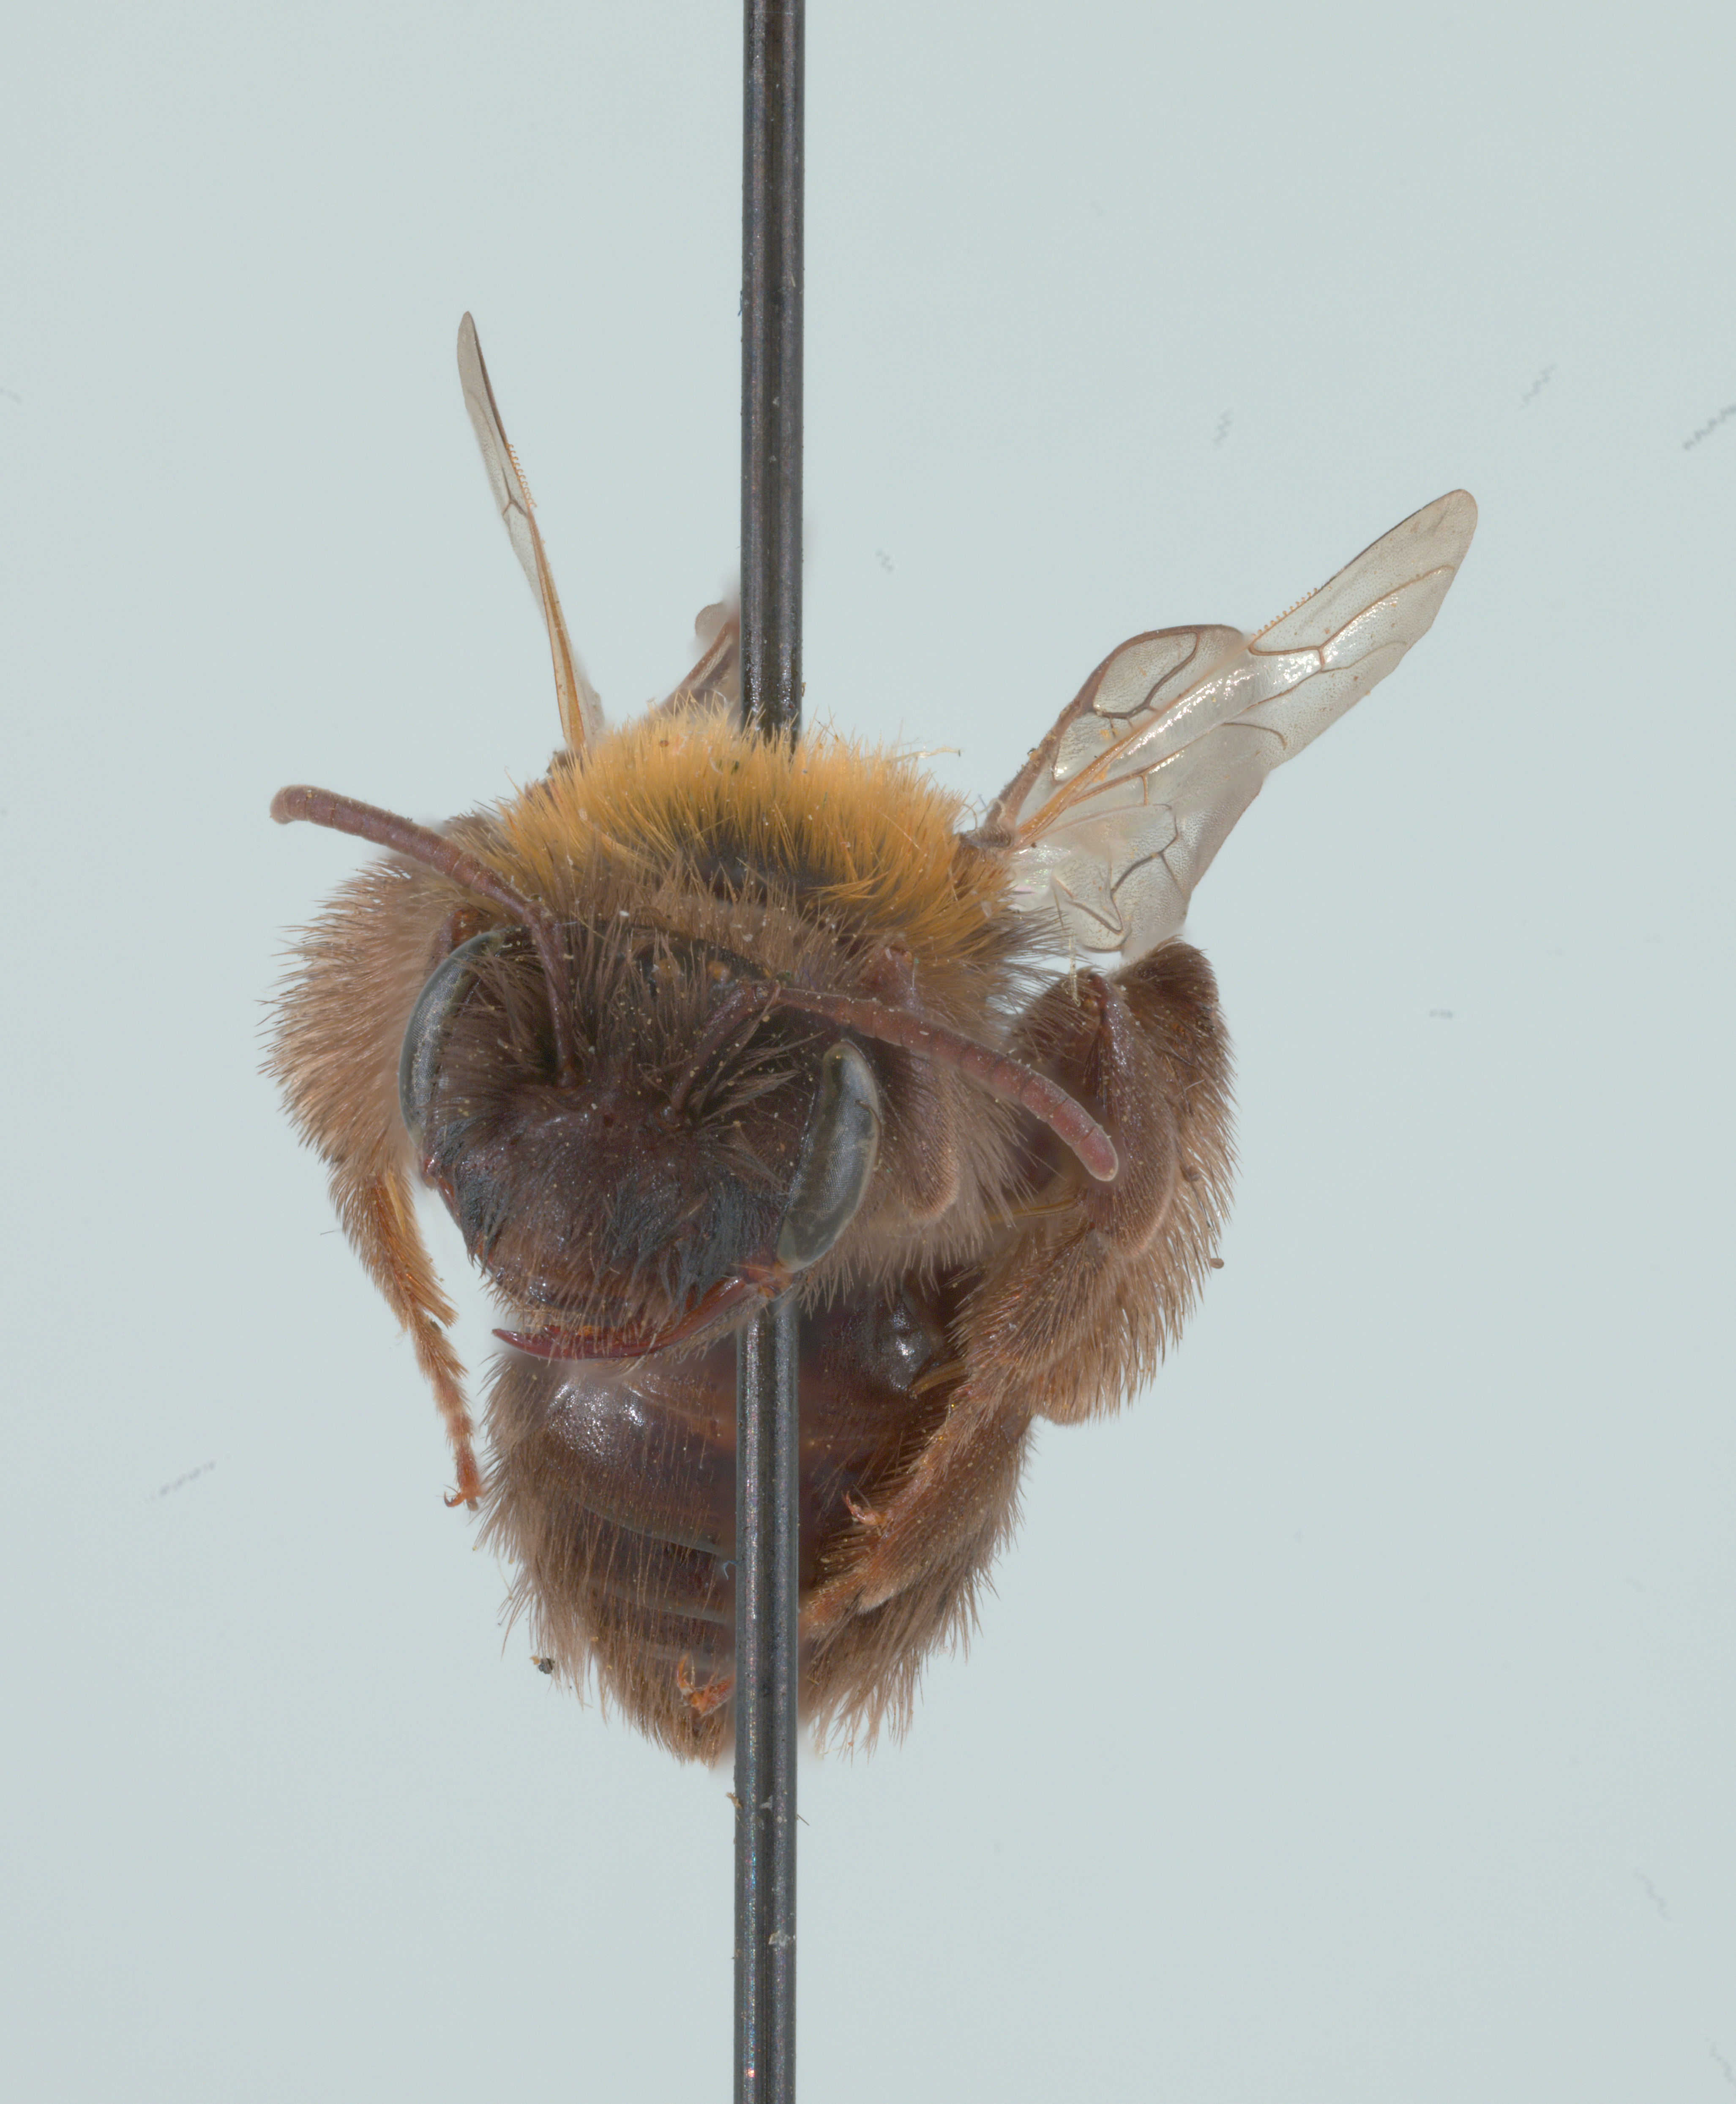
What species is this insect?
Andrena nigroclypeata
